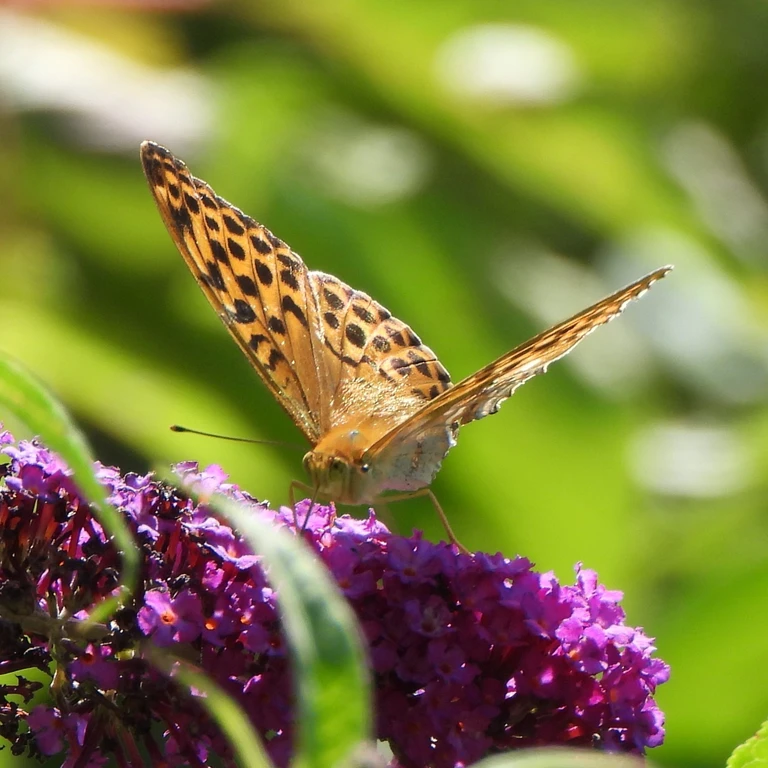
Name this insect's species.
Argynnis paphia
